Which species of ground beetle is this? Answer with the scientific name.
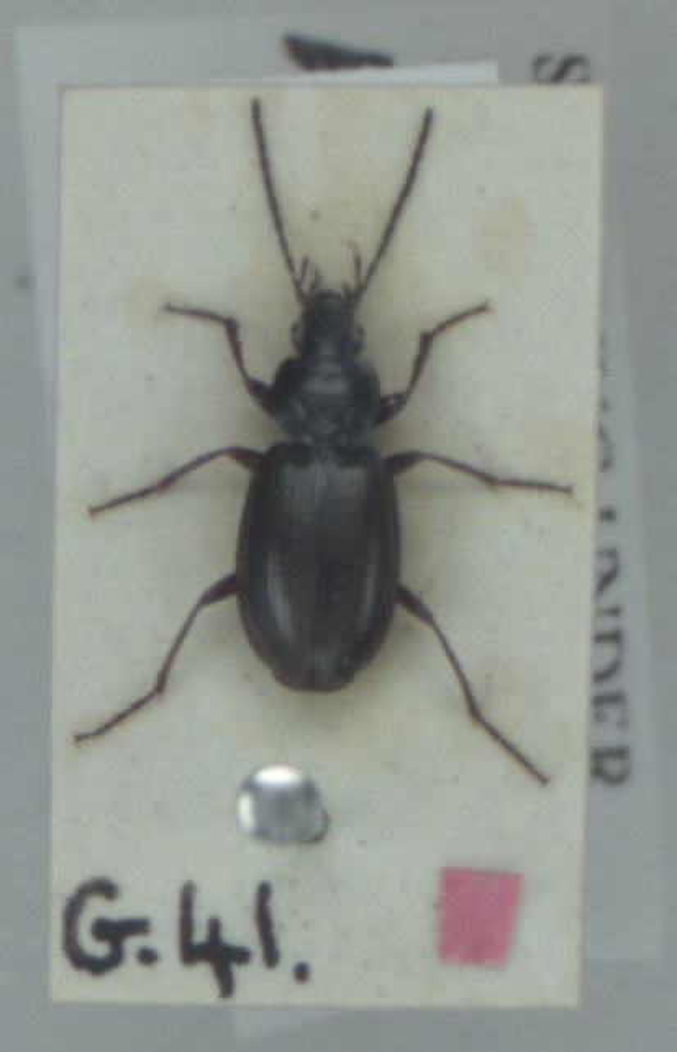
Agonum fuliginosum
